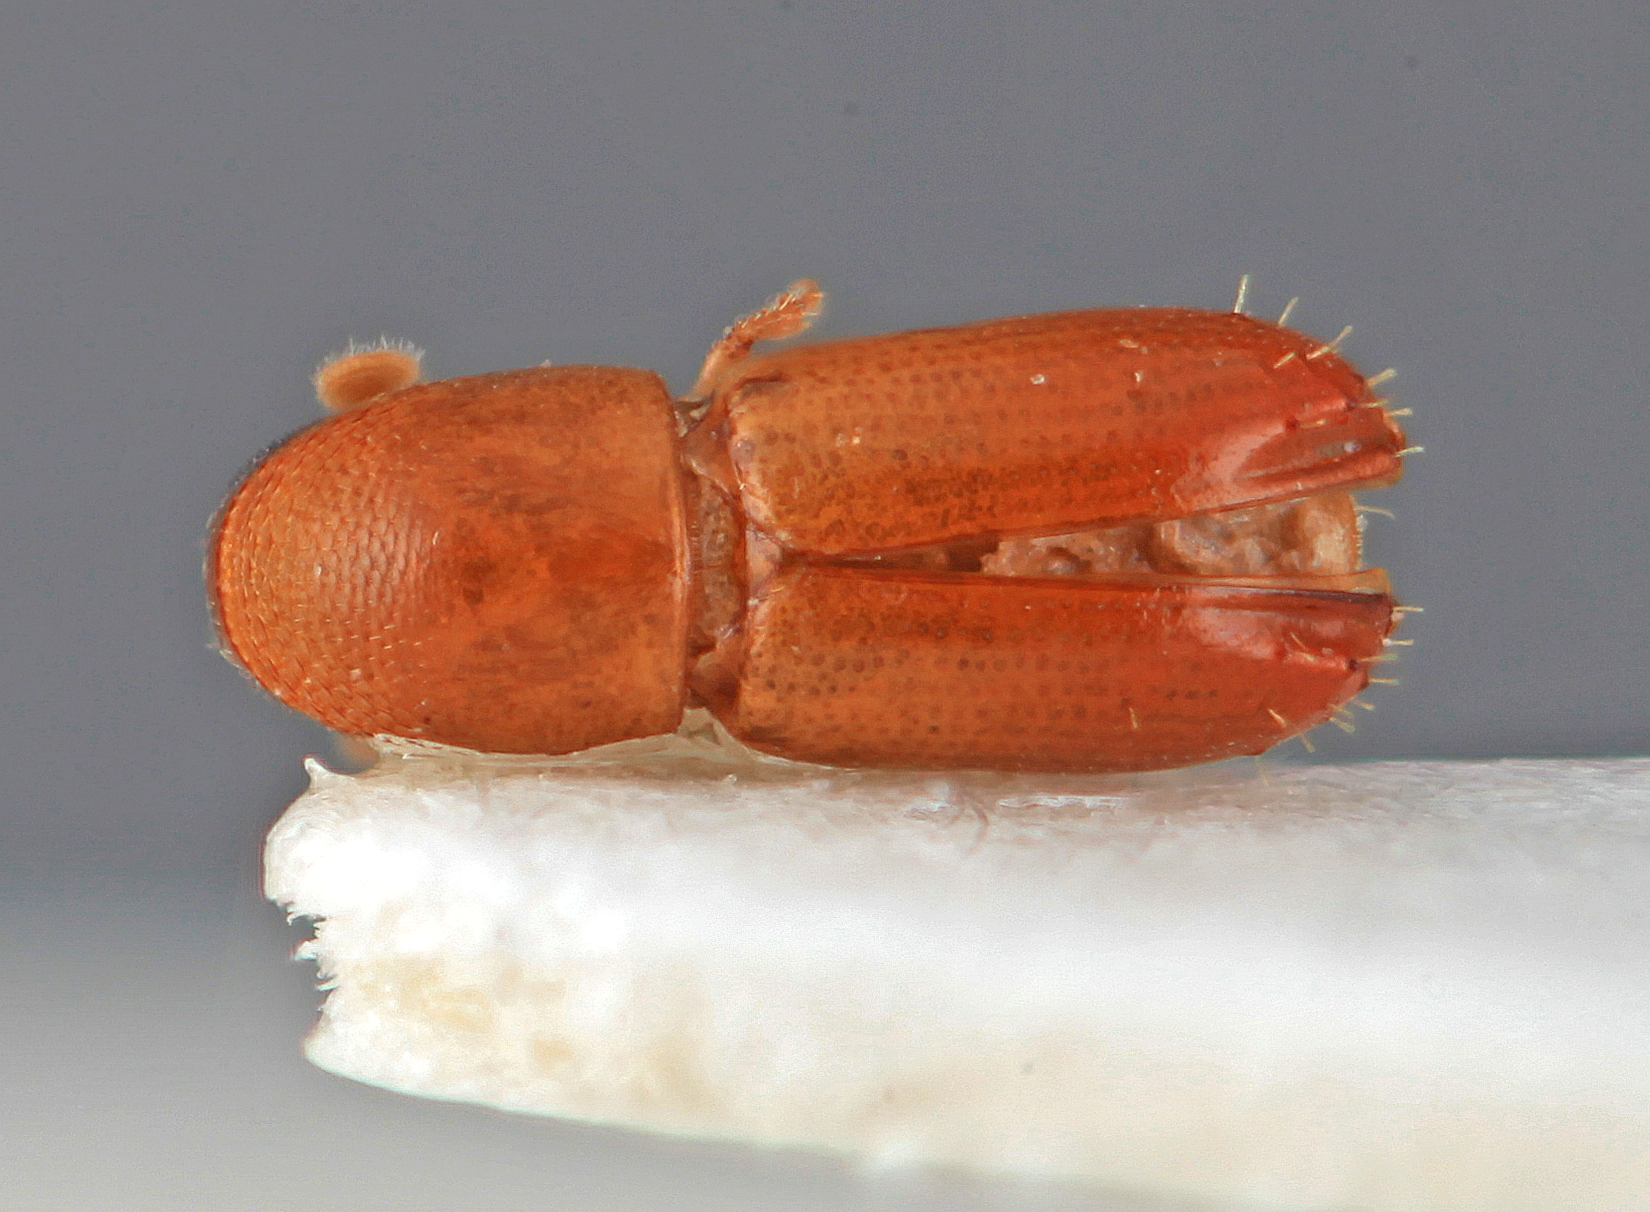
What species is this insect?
Araptus guyanae
